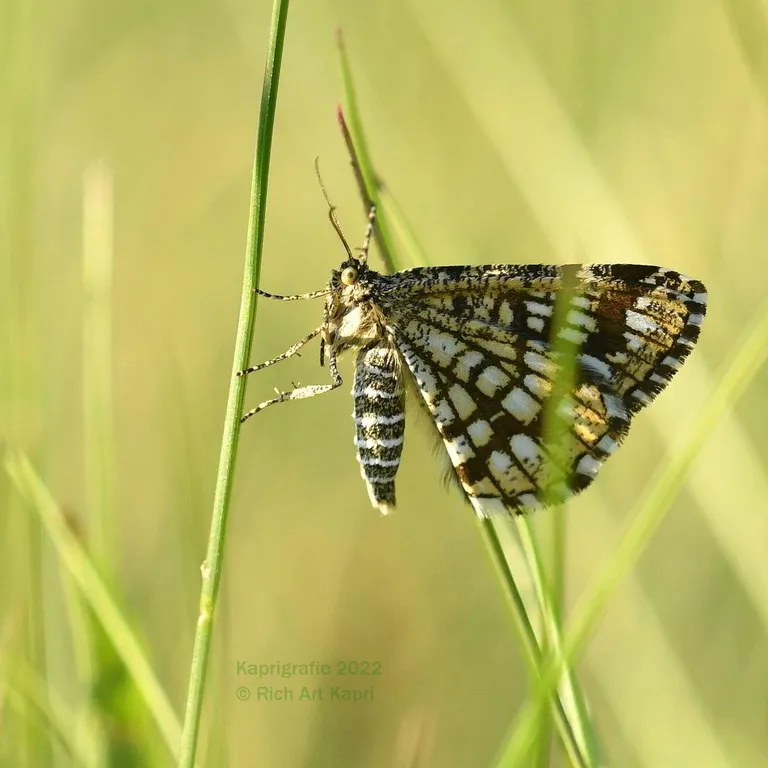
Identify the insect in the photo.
Chiasmia clathrata
